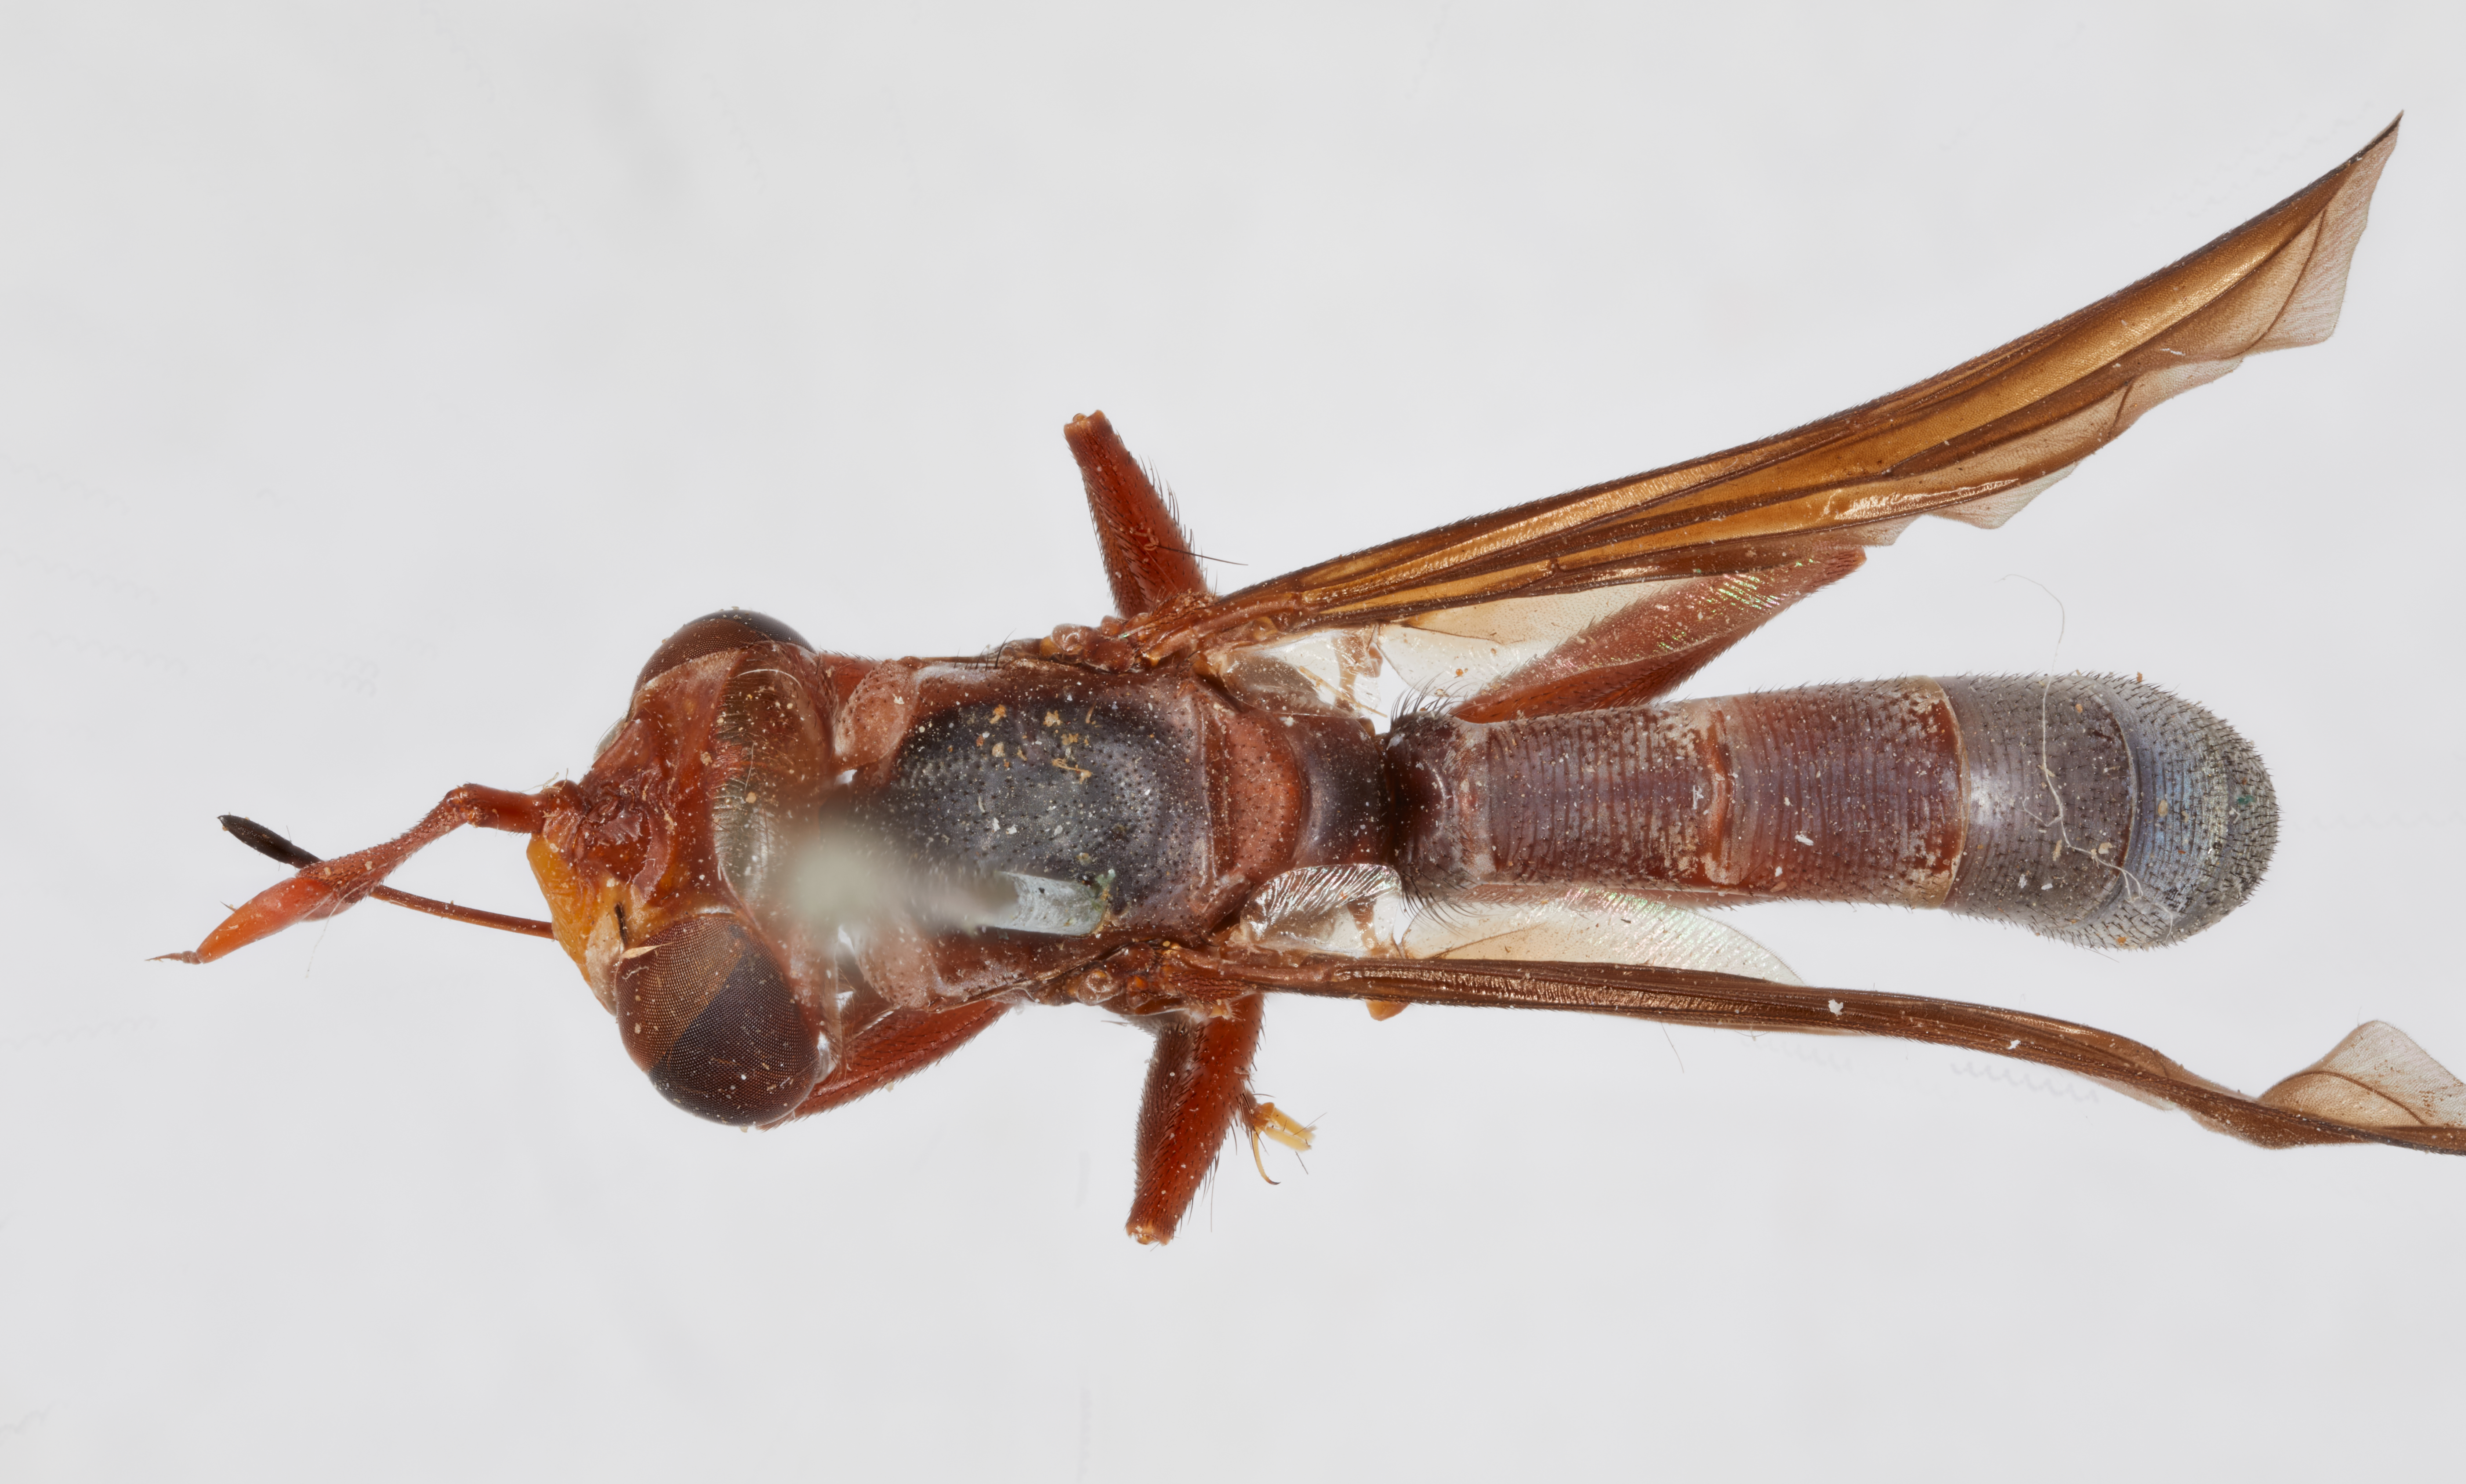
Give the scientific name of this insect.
Conops rondanii
